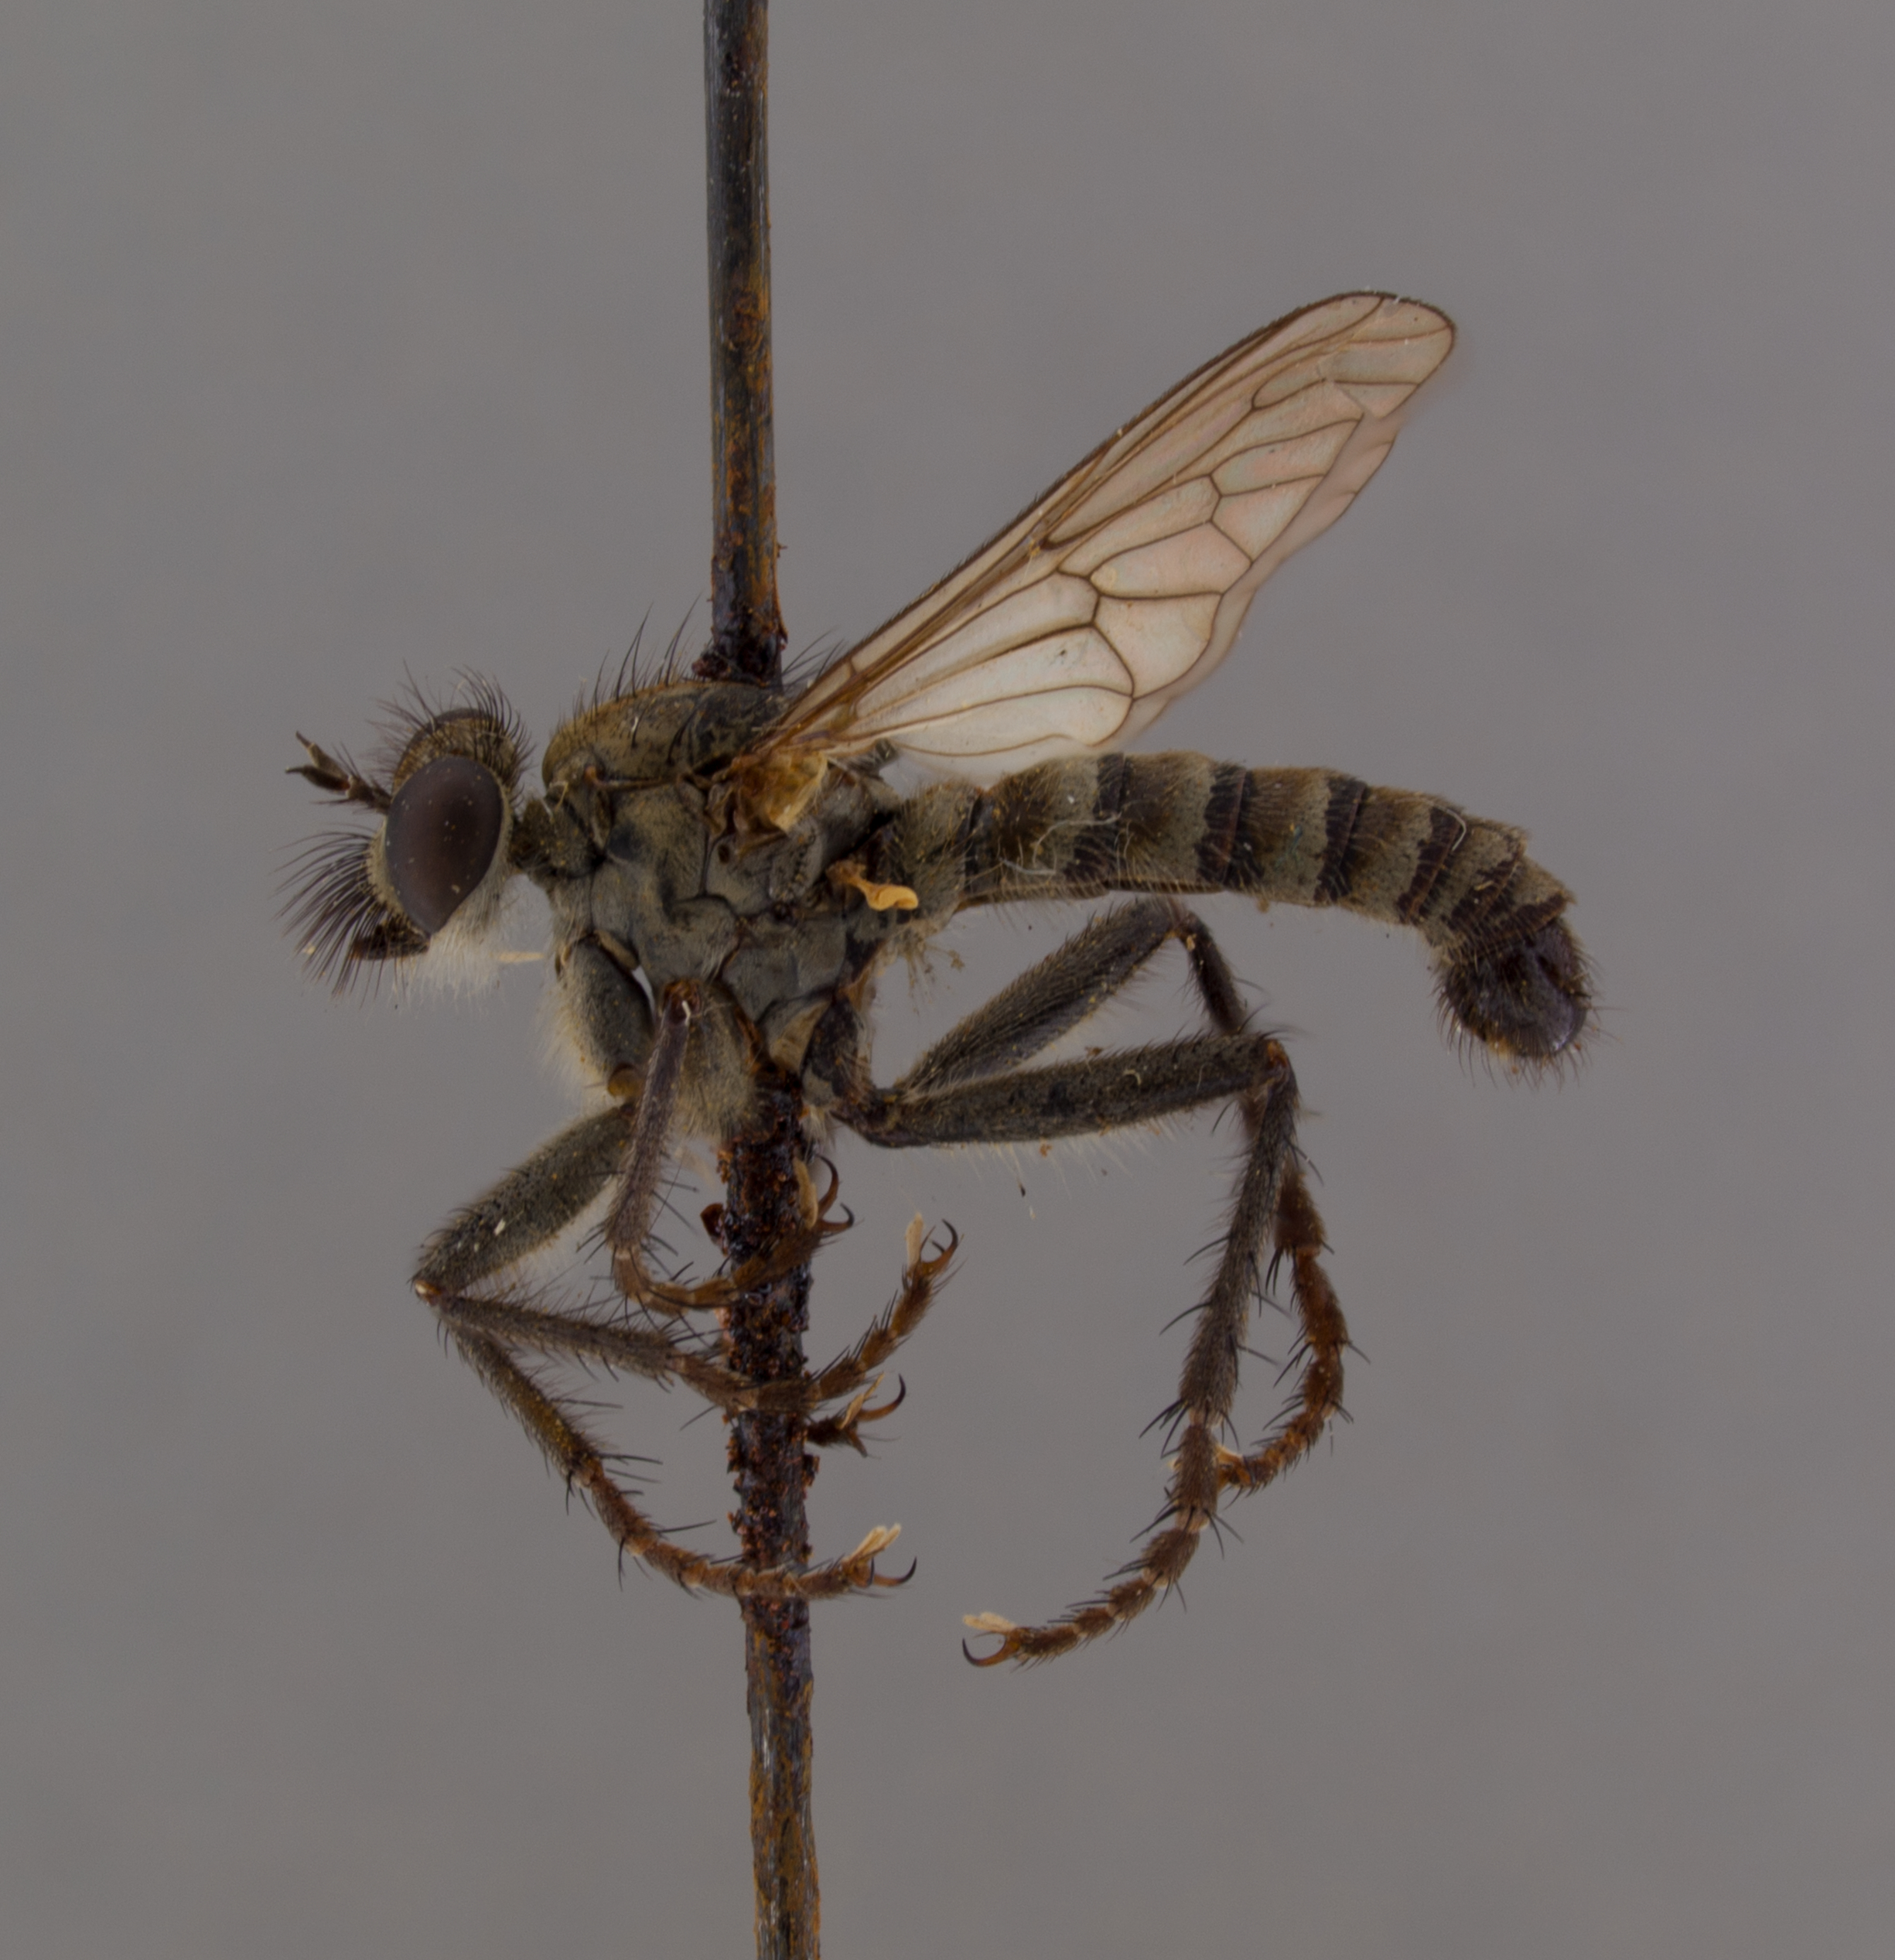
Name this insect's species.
Lasiopogon monticola
